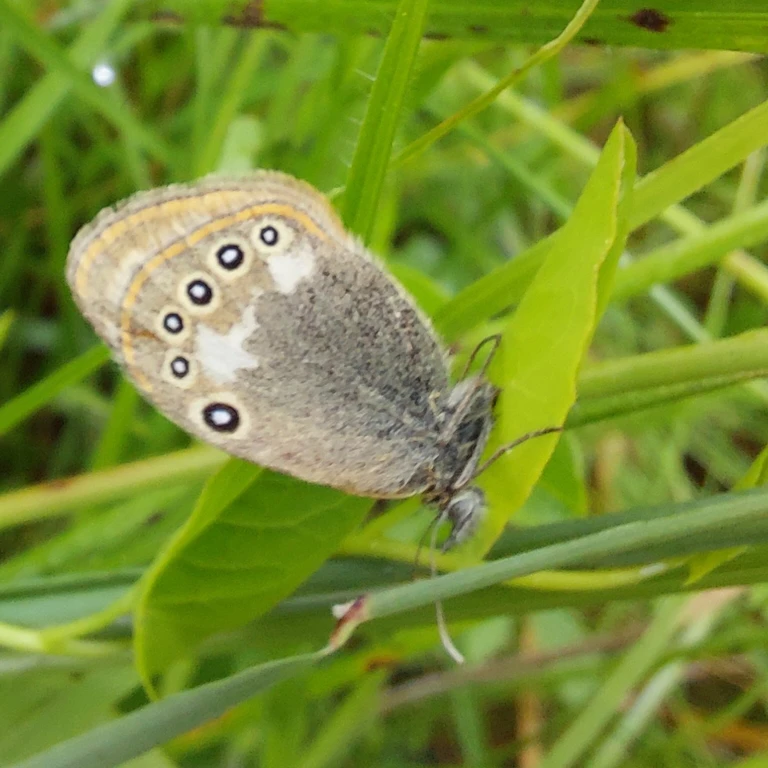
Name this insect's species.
Coenonympha glycerion (also Coenonympha iphis)
